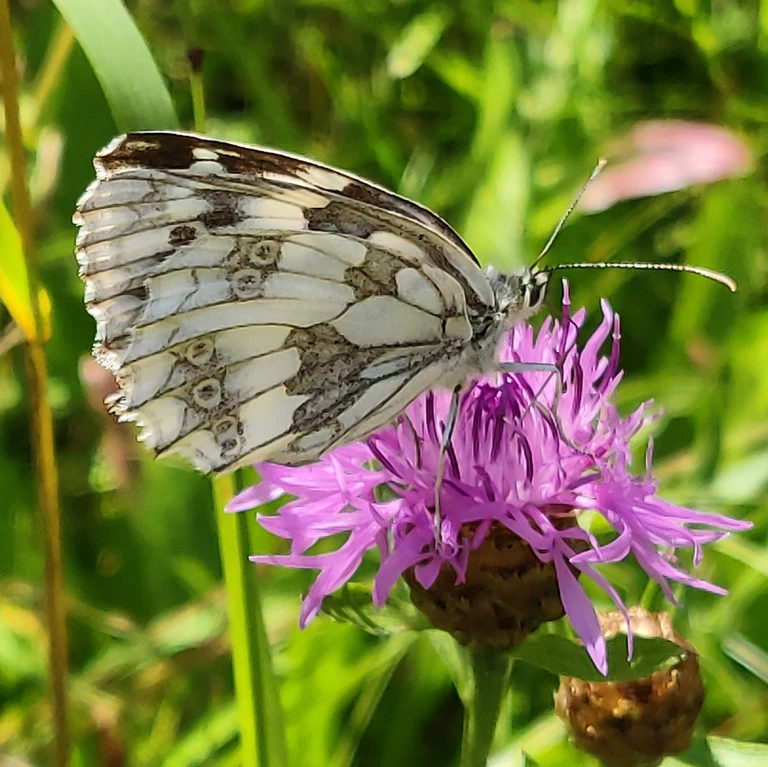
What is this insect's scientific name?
Melanargia galathea
